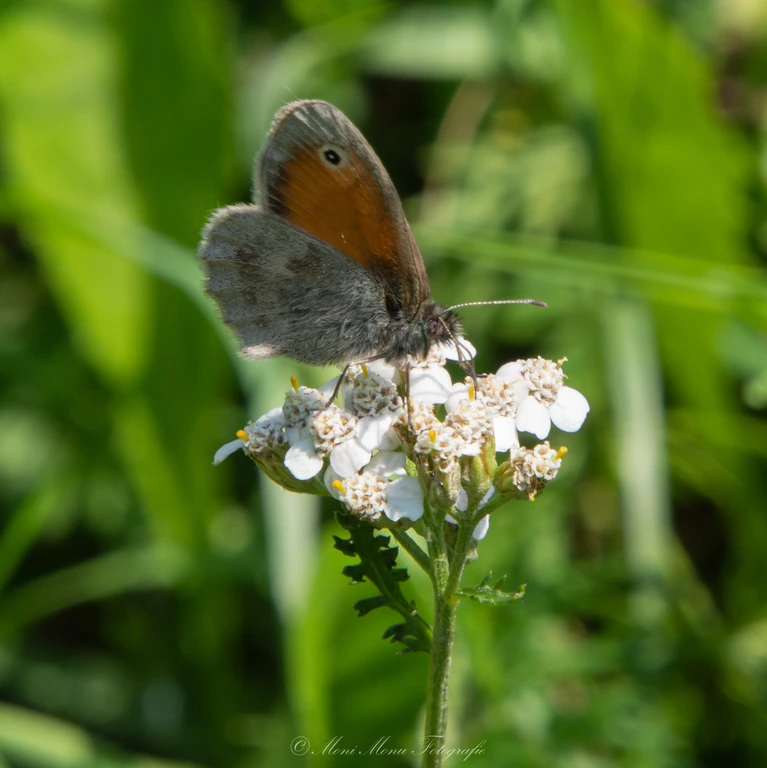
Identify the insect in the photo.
Coenonympha pamphilus
